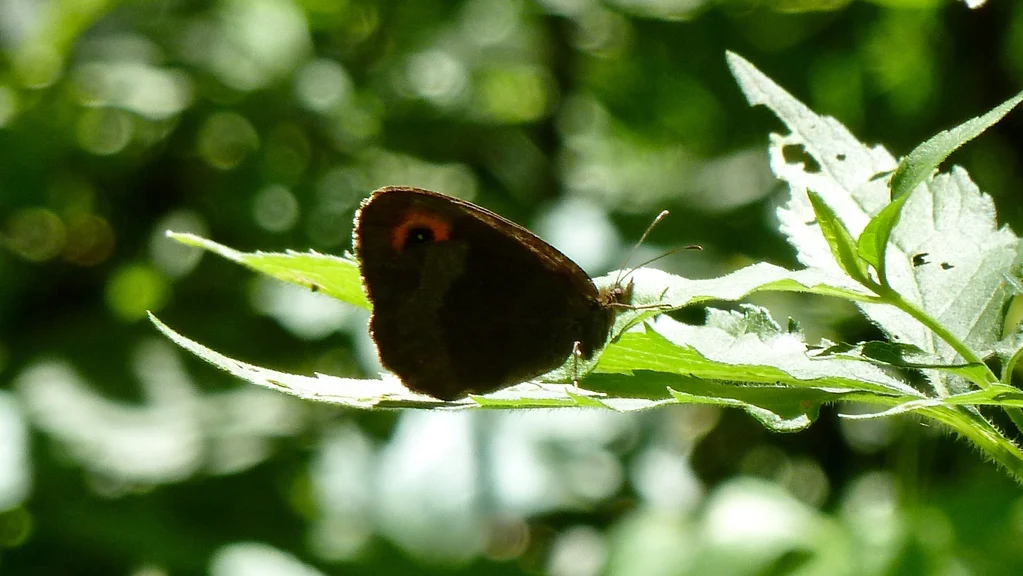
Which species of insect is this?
Erebia aethiops
